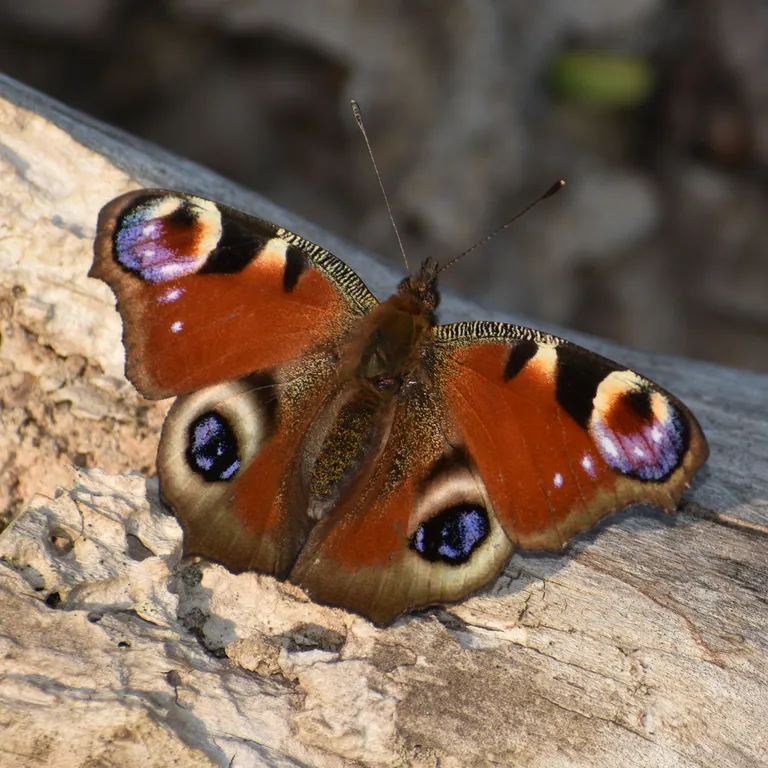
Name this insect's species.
Aglais io
